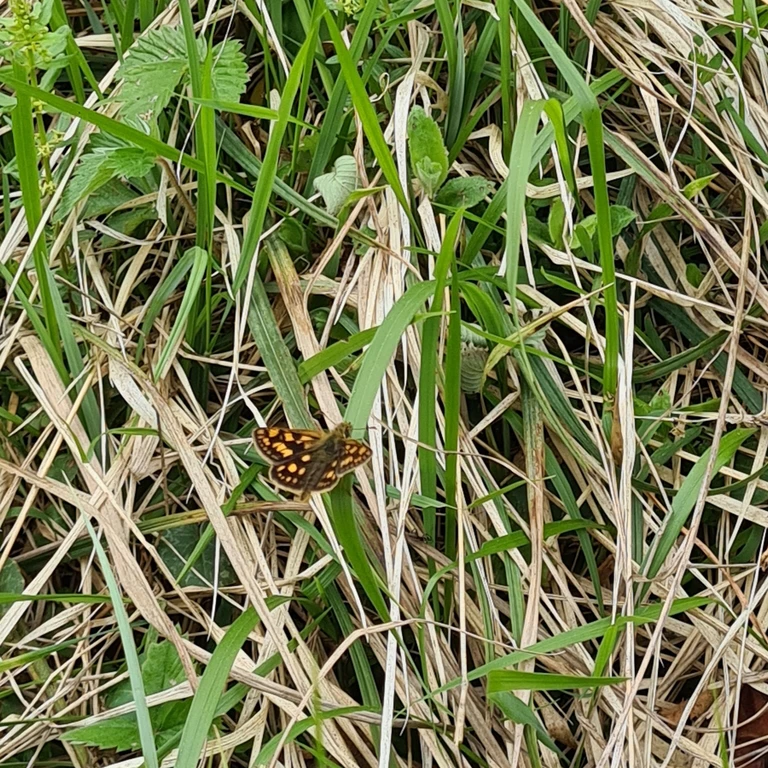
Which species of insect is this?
Carterocephalus palaemon
